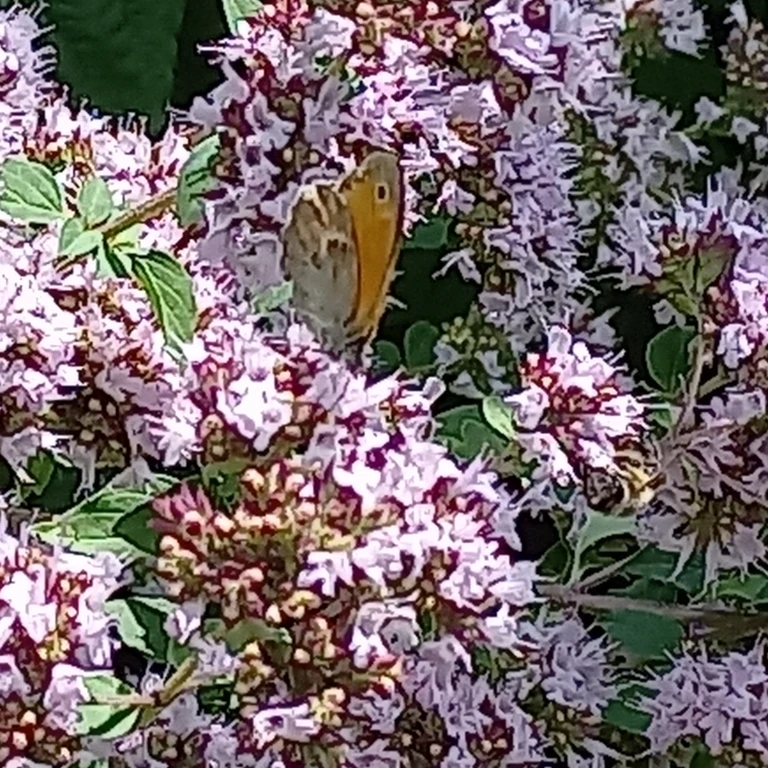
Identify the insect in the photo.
Coenonympha pamphilus
